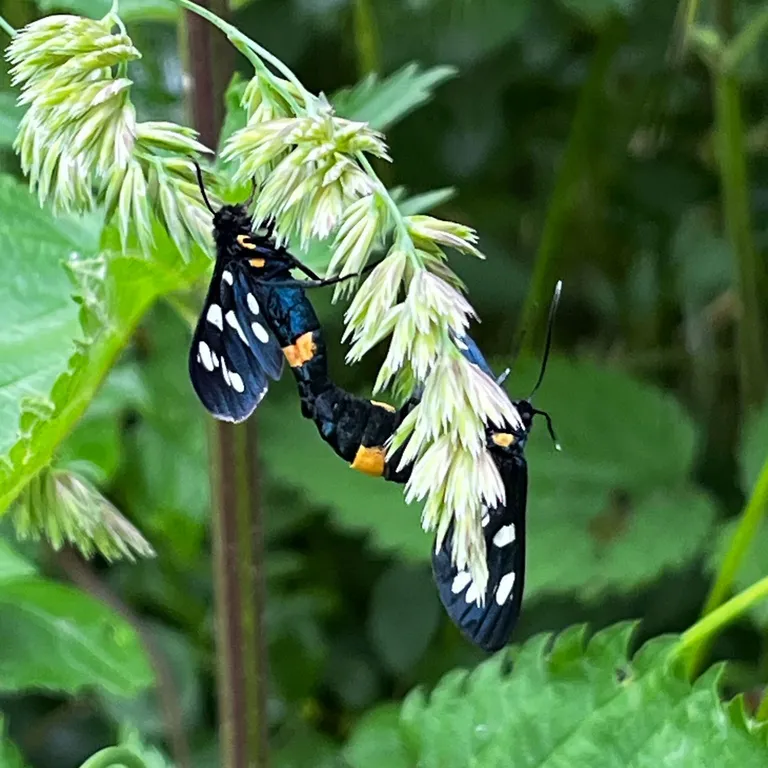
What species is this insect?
Amata phegea
